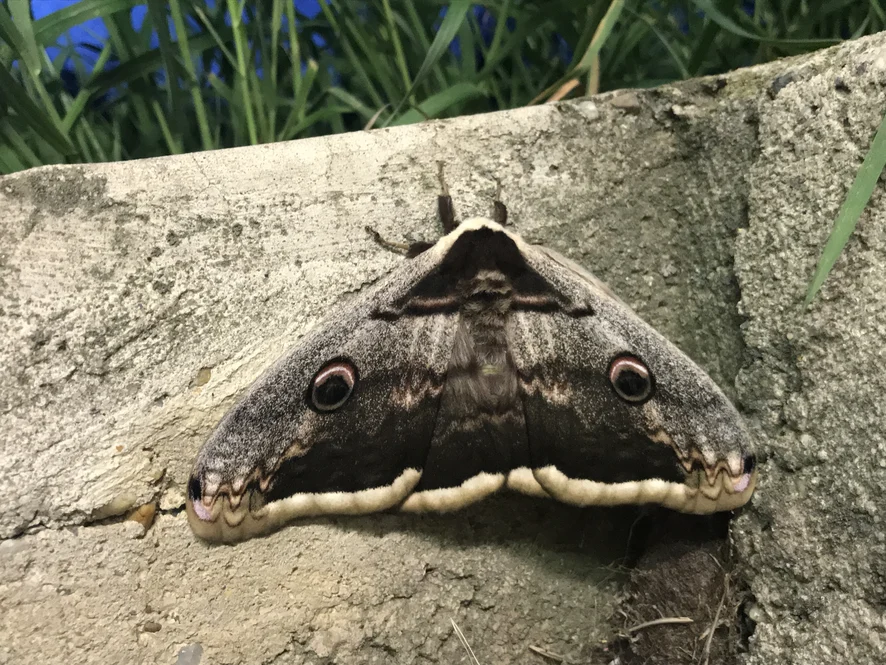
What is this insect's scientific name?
Saturnia pyri
